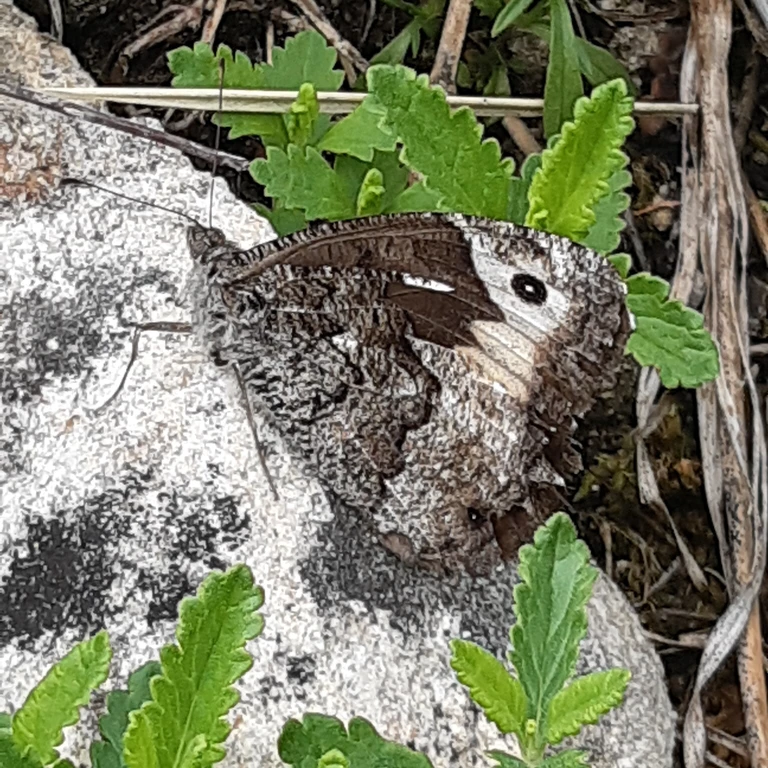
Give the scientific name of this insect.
Hipparchia fagi
